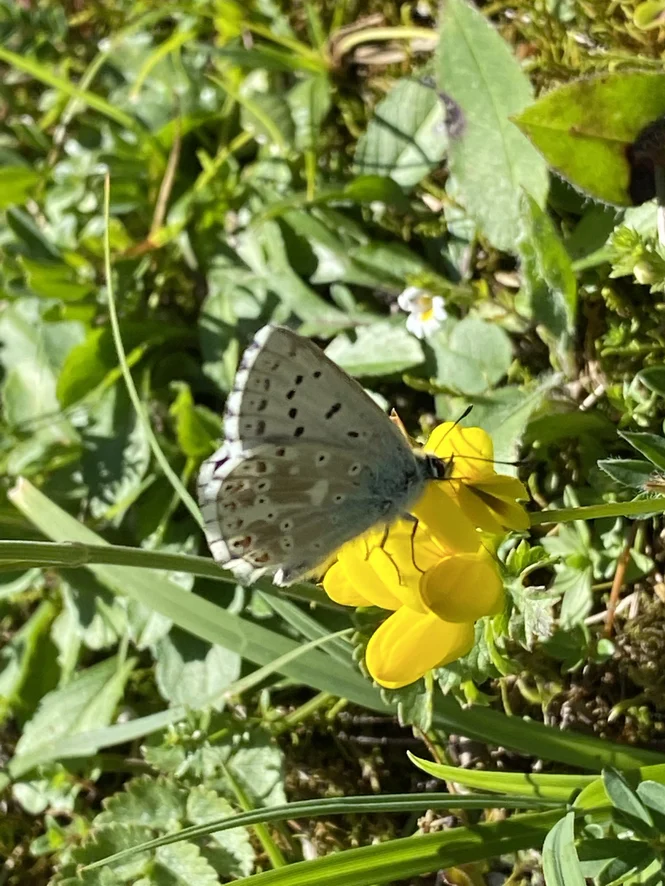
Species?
Lysandra coridon
